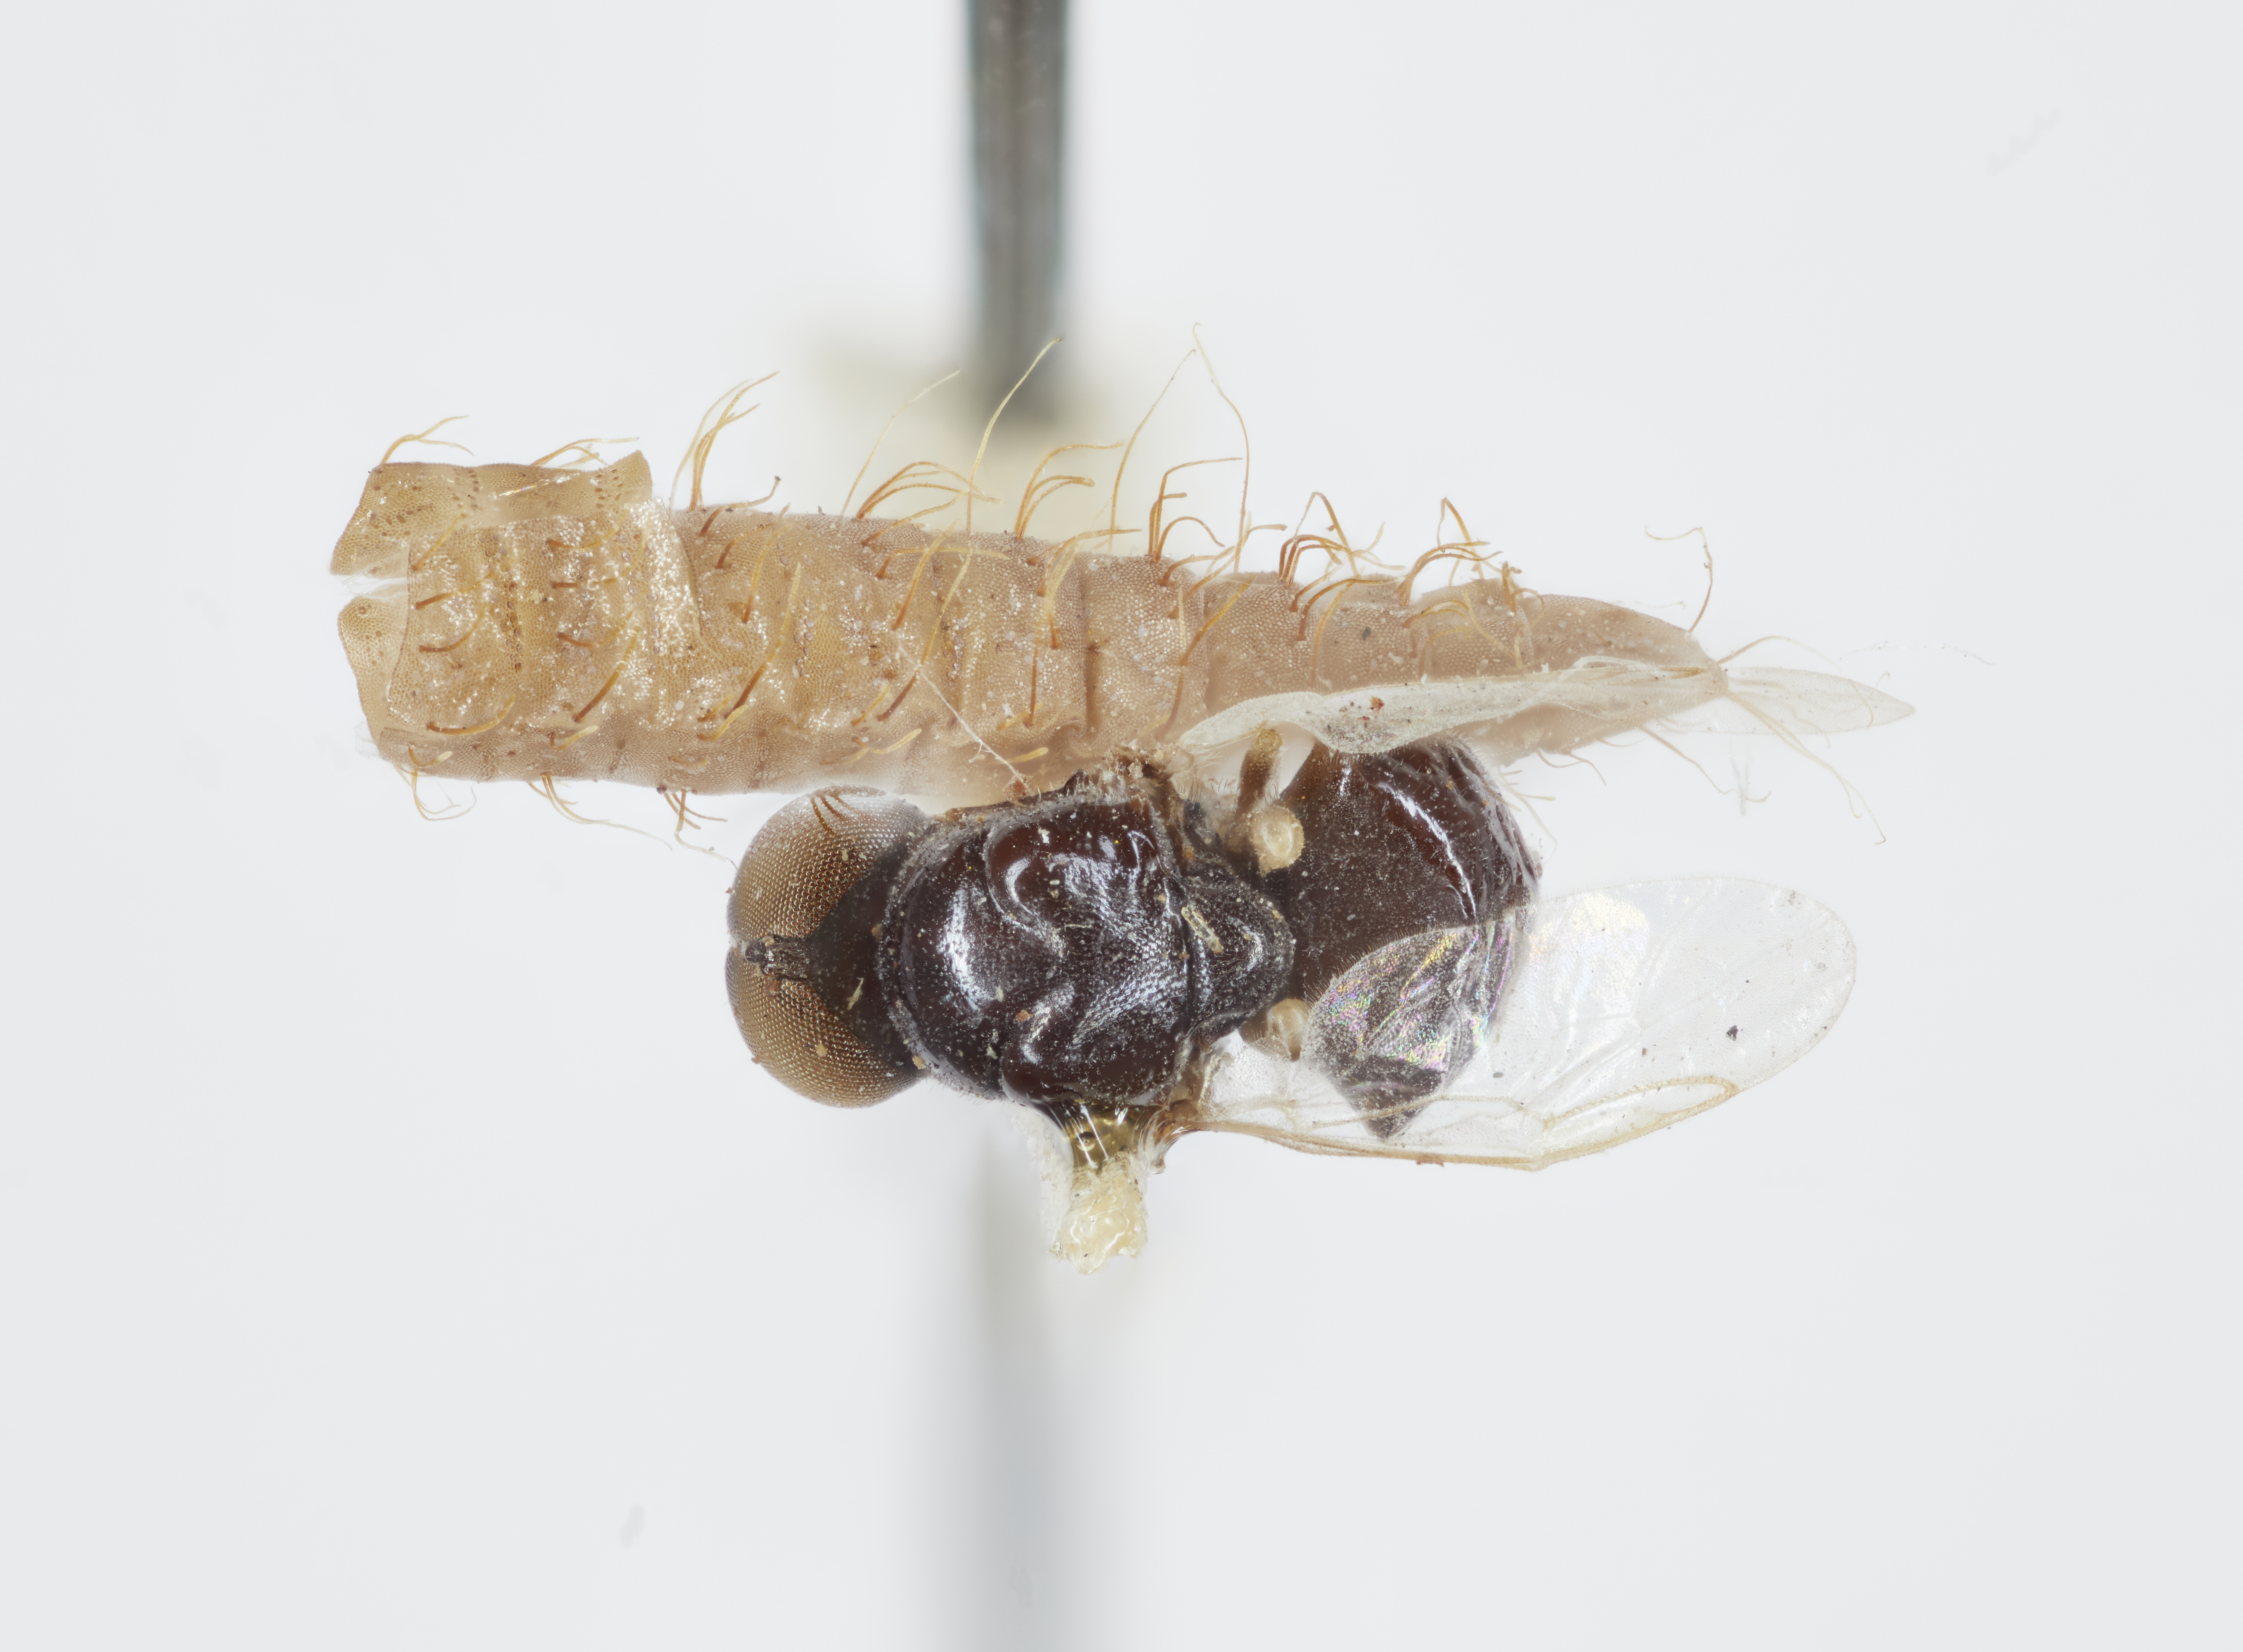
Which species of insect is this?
Zabrachia plicatum
